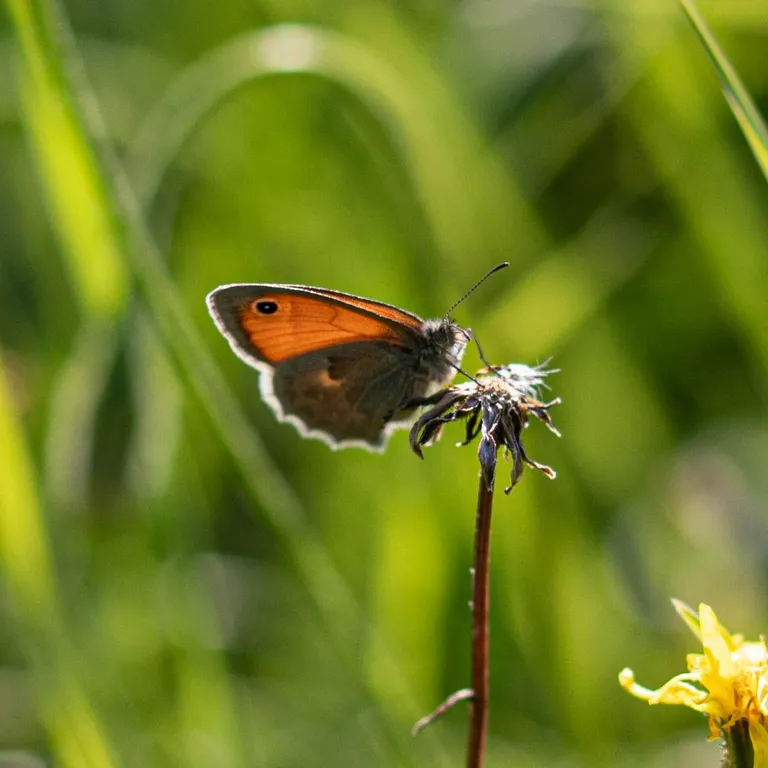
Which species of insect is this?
Coenonympha pamphilus
